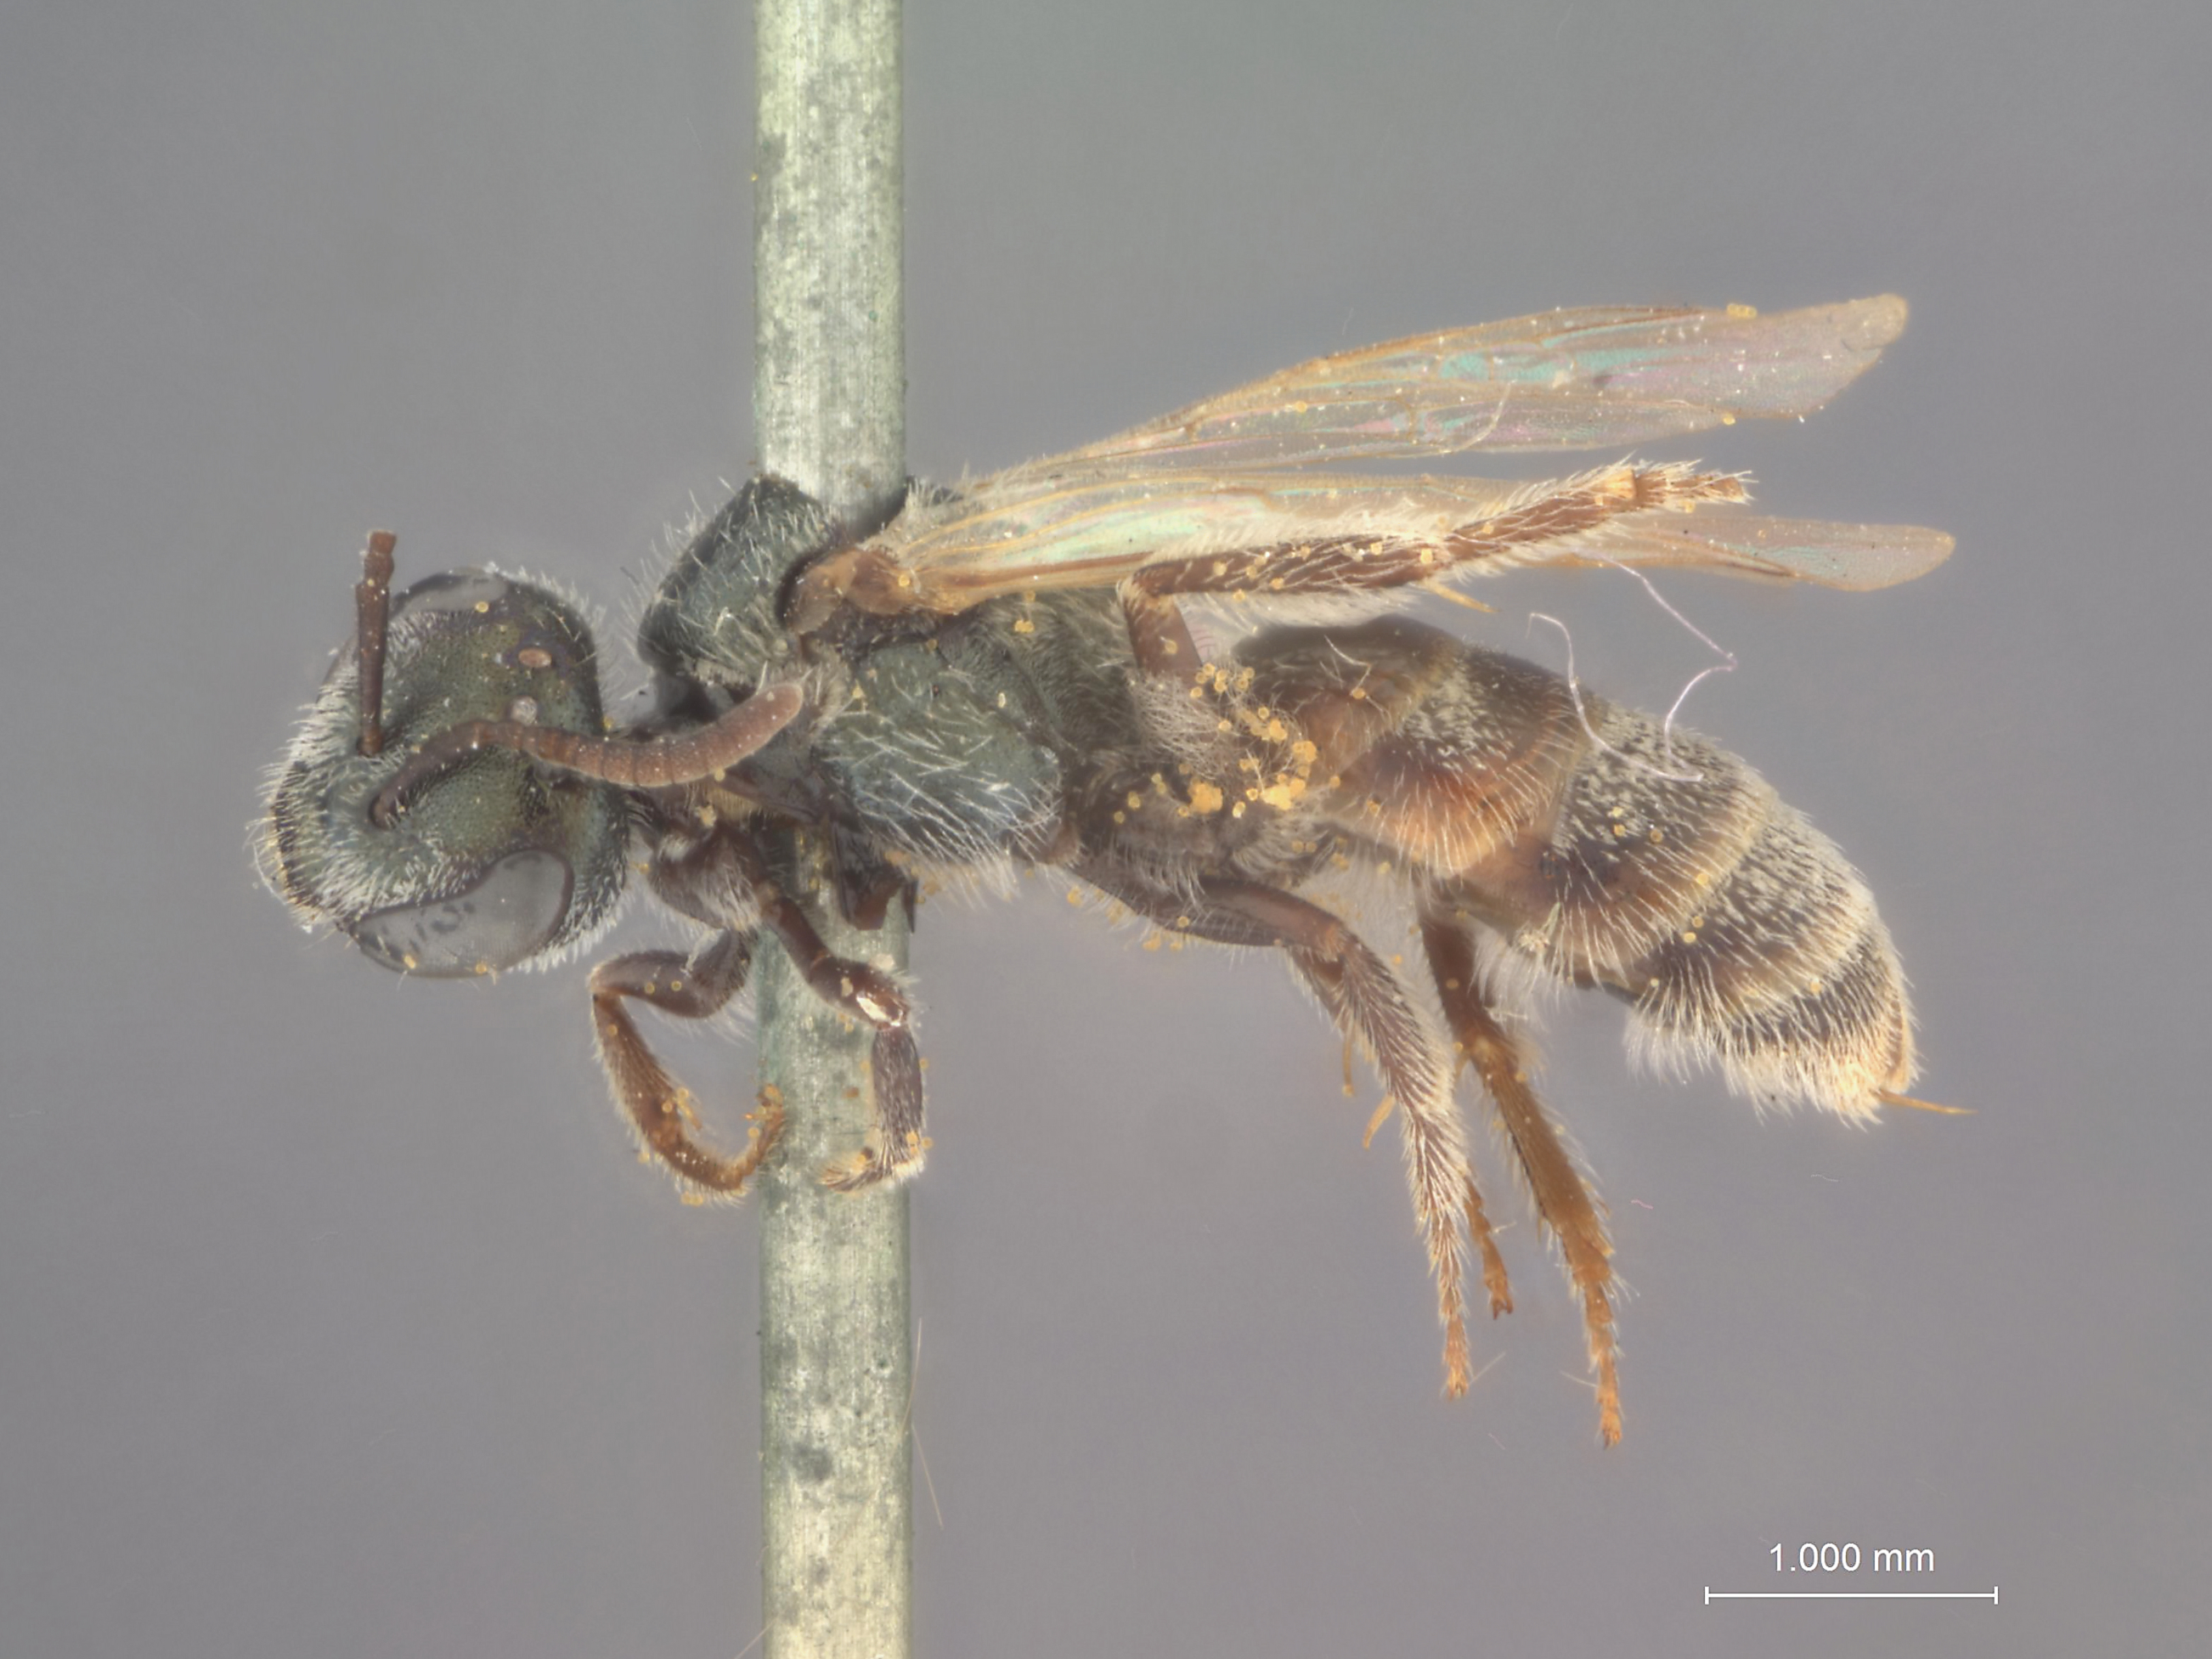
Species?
Halictus caducus
